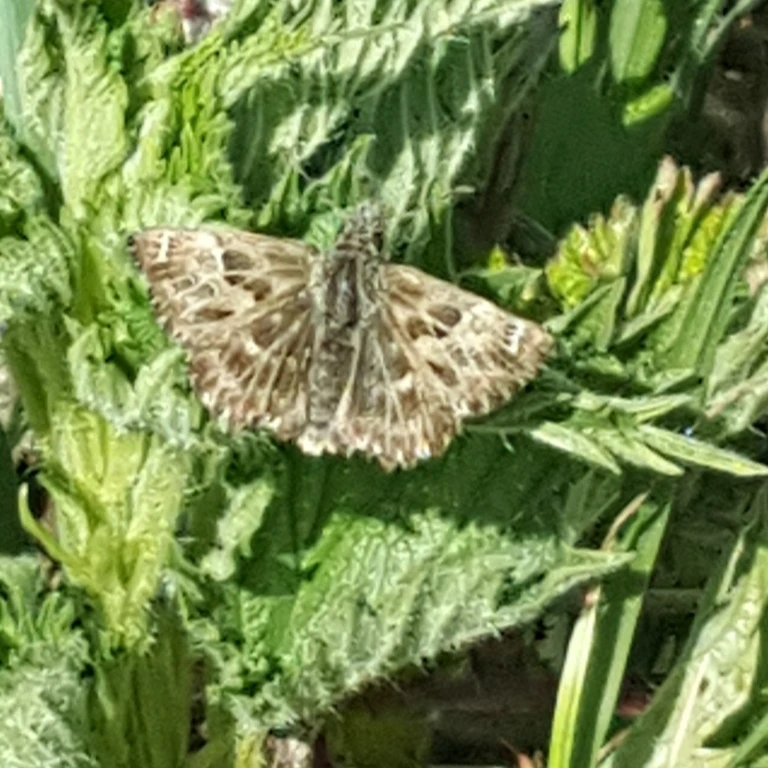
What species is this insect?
Carcharodus alceae
